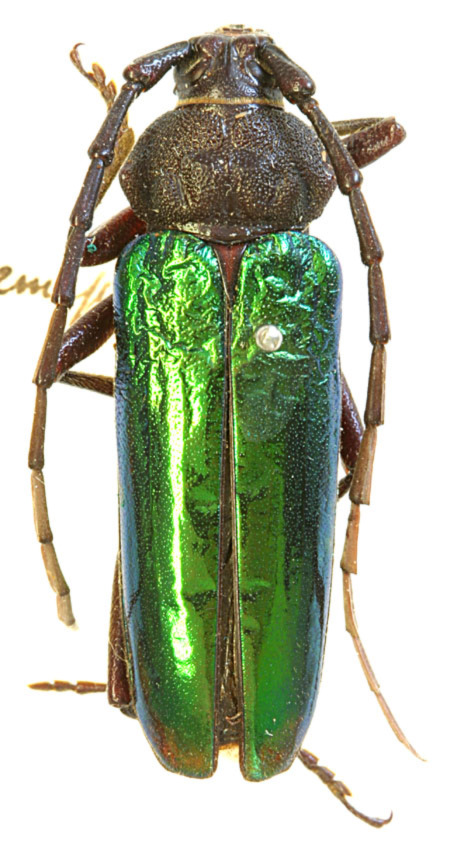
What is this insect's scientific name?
Crioprosopus praestans (also Callona praestans)
